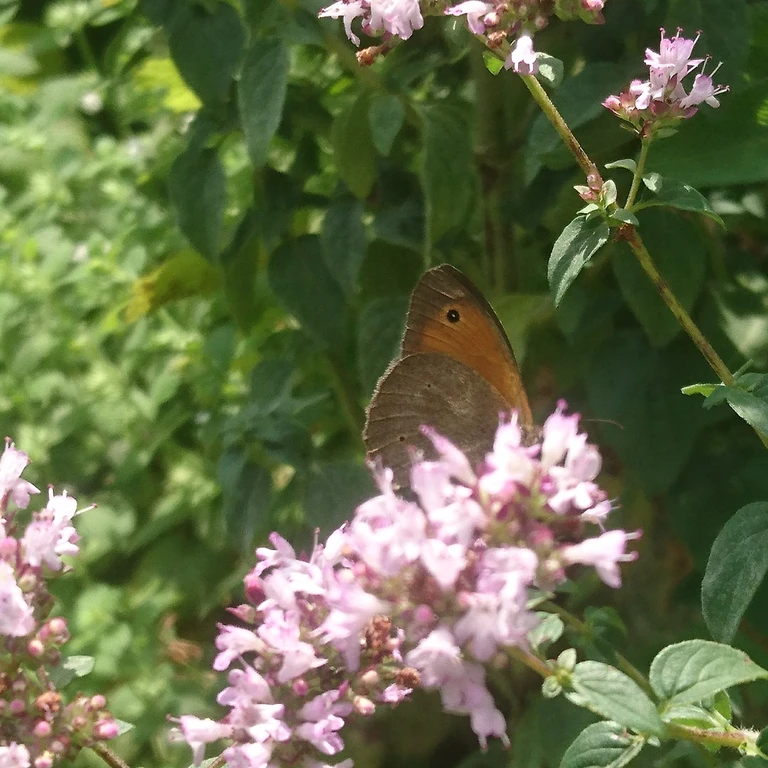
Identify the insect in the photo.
Maniola jurtina
